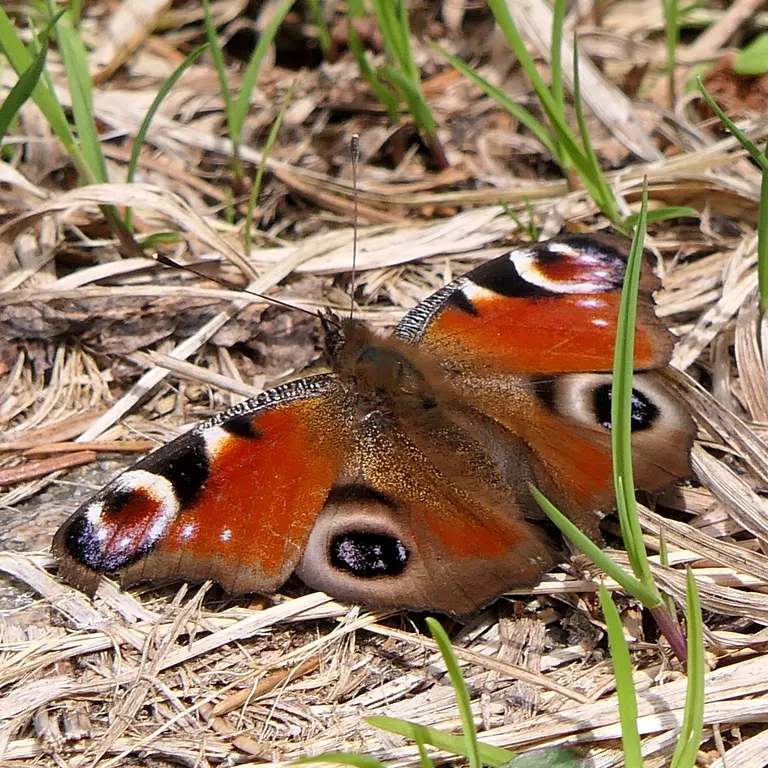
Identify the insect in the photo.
Aglais io
